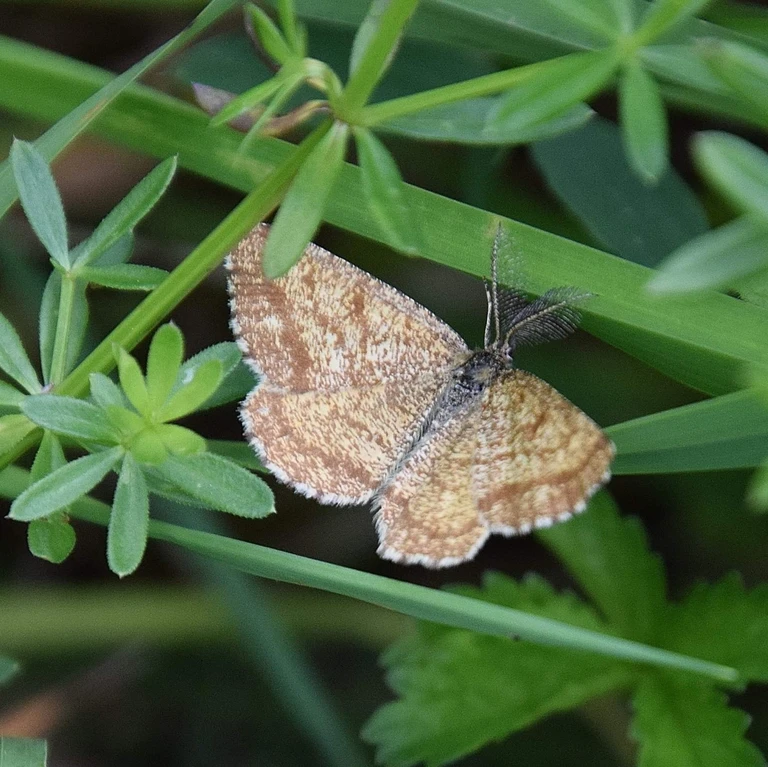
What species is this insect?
Ematurga atomaria
